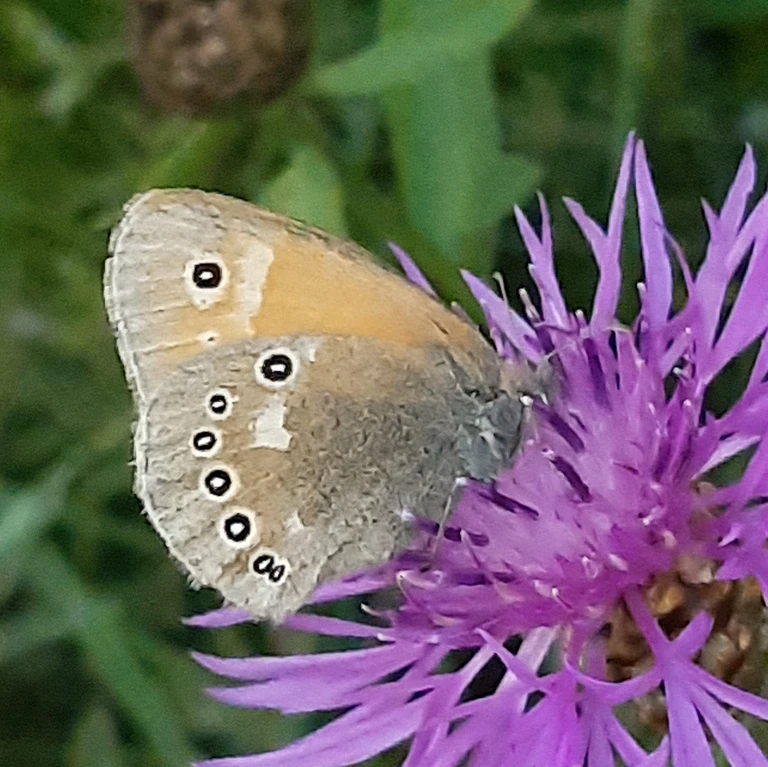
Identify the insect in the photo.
Coenonympha tullia
